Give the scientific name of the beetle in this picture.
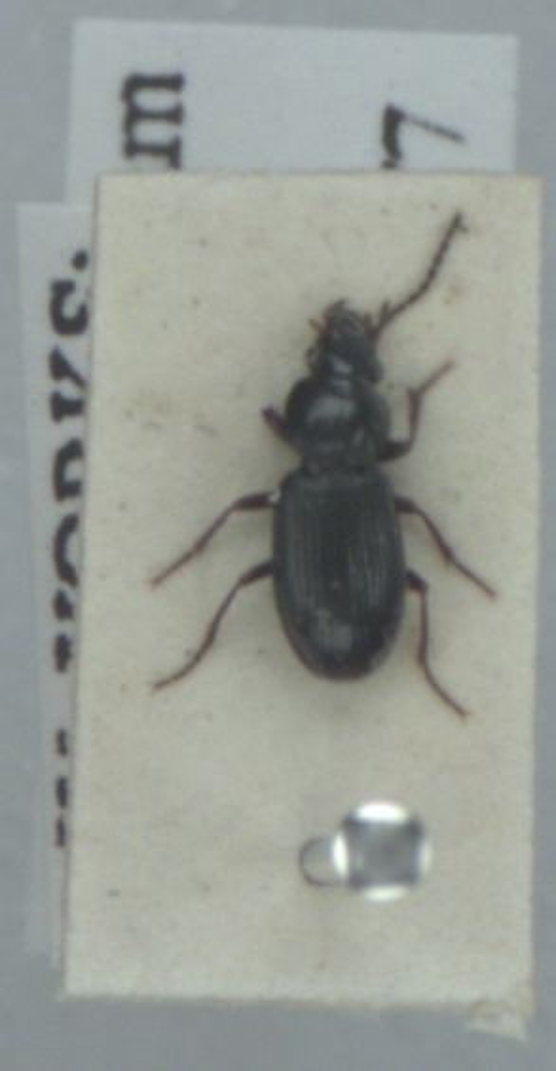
Pterostichus diligens
